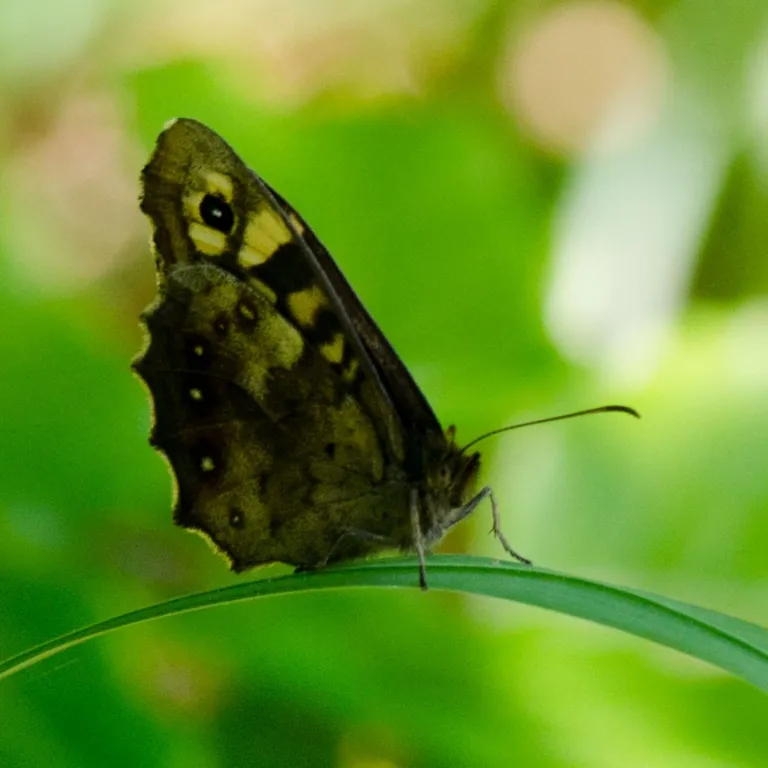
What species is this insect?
Pararge aegeria
